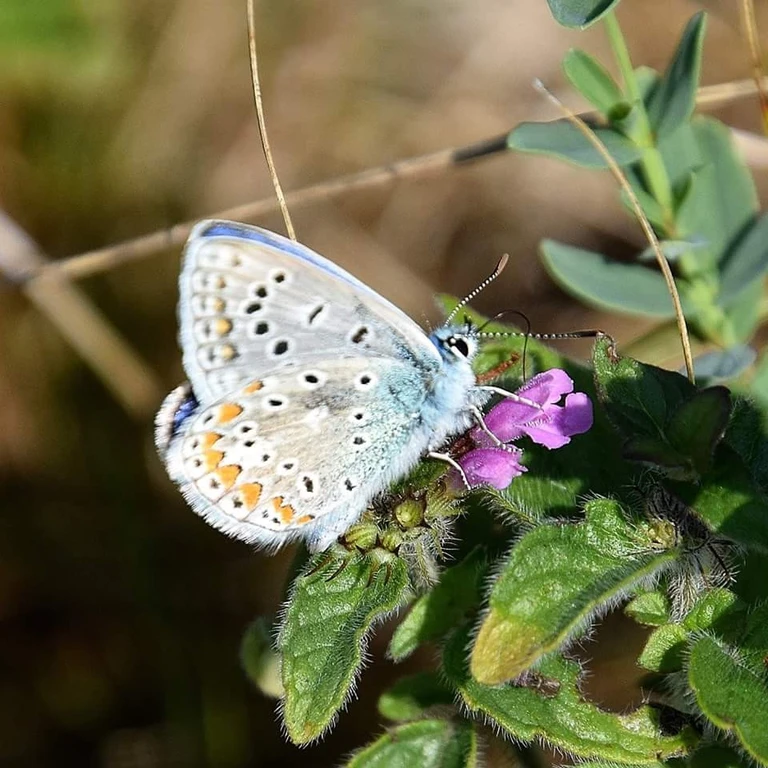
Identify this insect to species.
Polyommatus icarus
